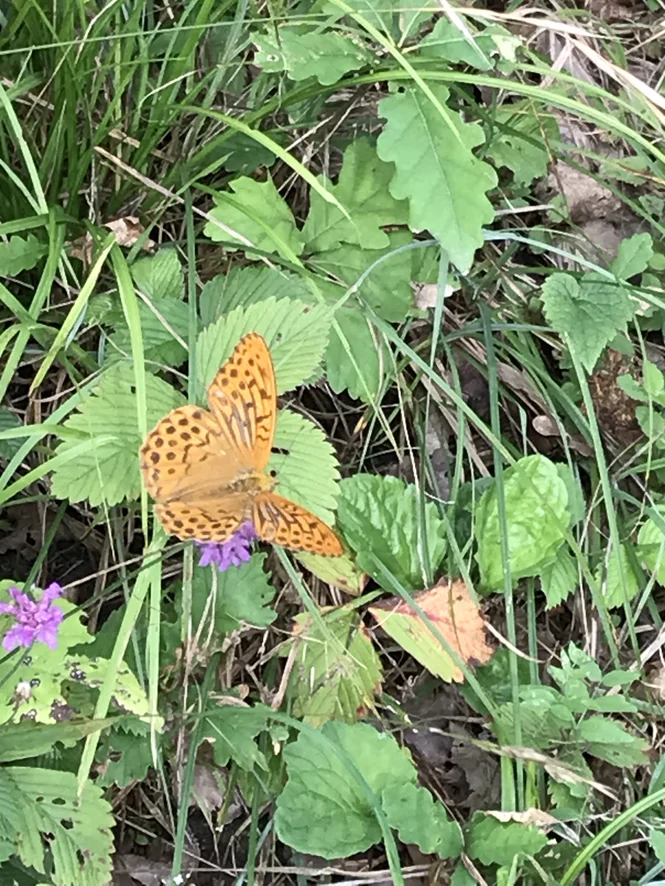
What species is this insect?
Argynnis paphia
